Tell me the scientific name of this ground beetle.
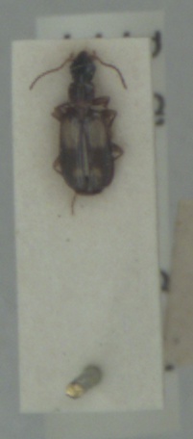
Calodromius spilotus
